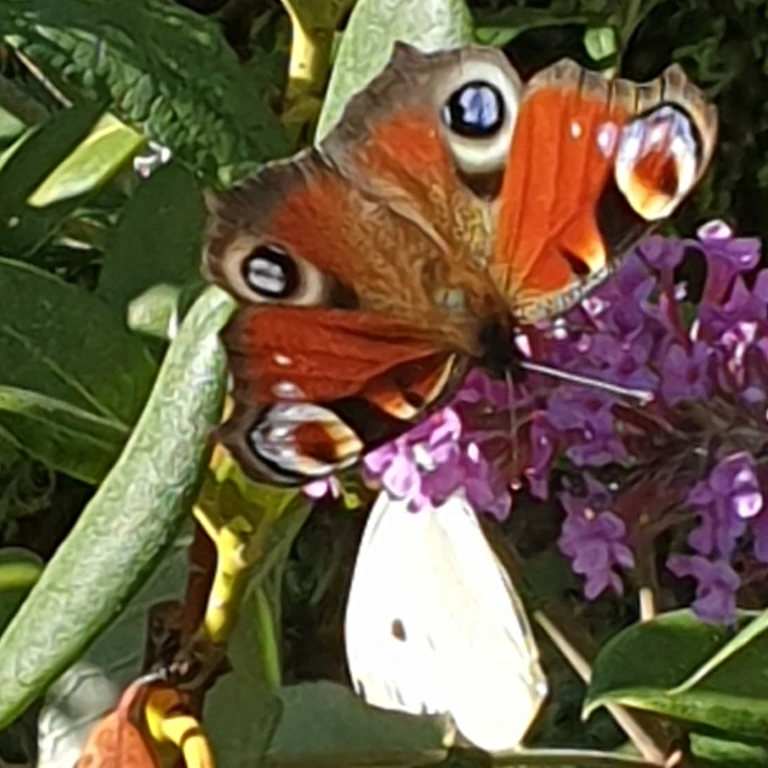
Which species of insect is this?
Aglais io
